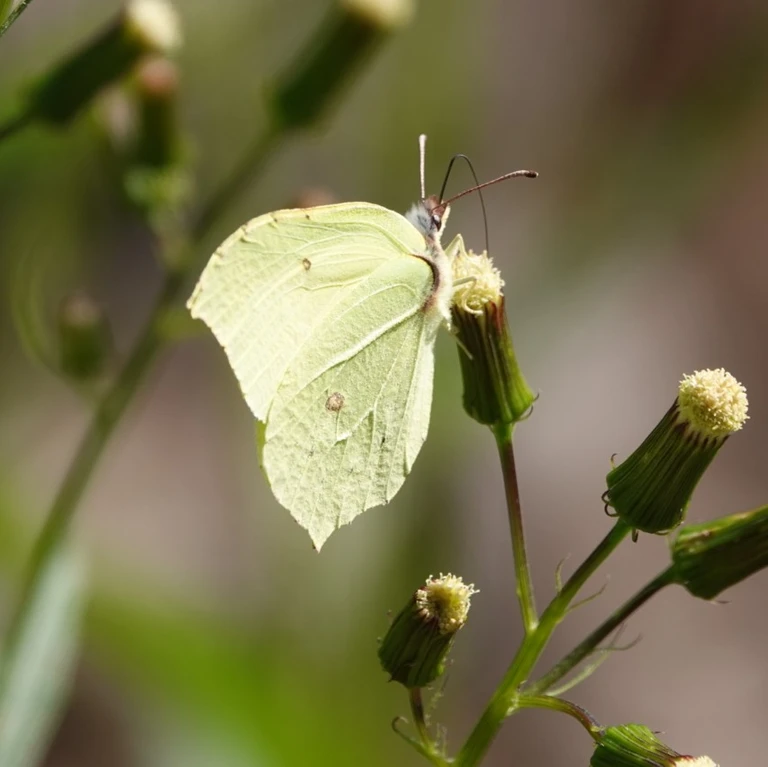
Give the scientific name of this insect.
Gonepteryx rhamni
